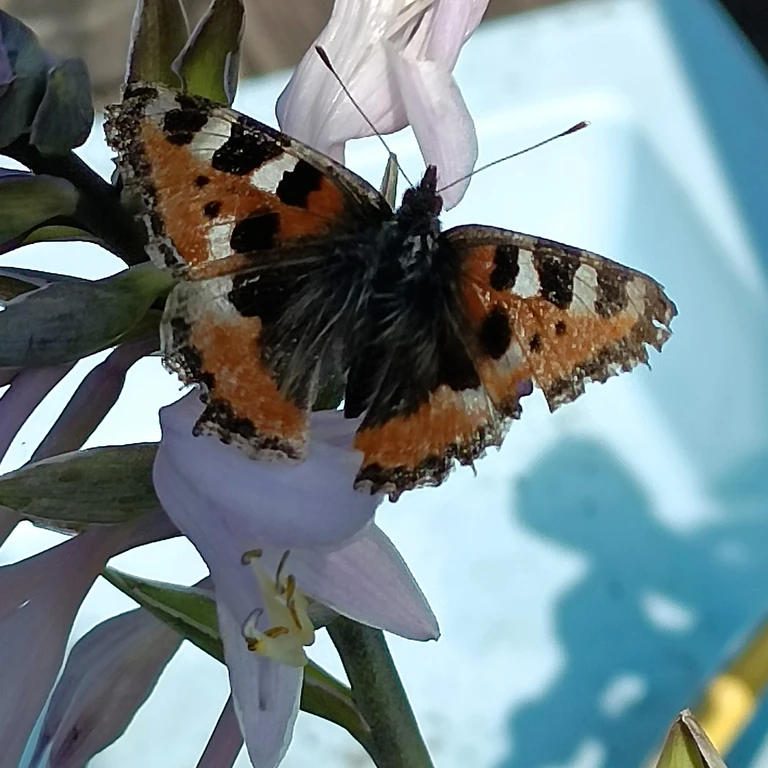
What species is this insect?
Aglais urticae
